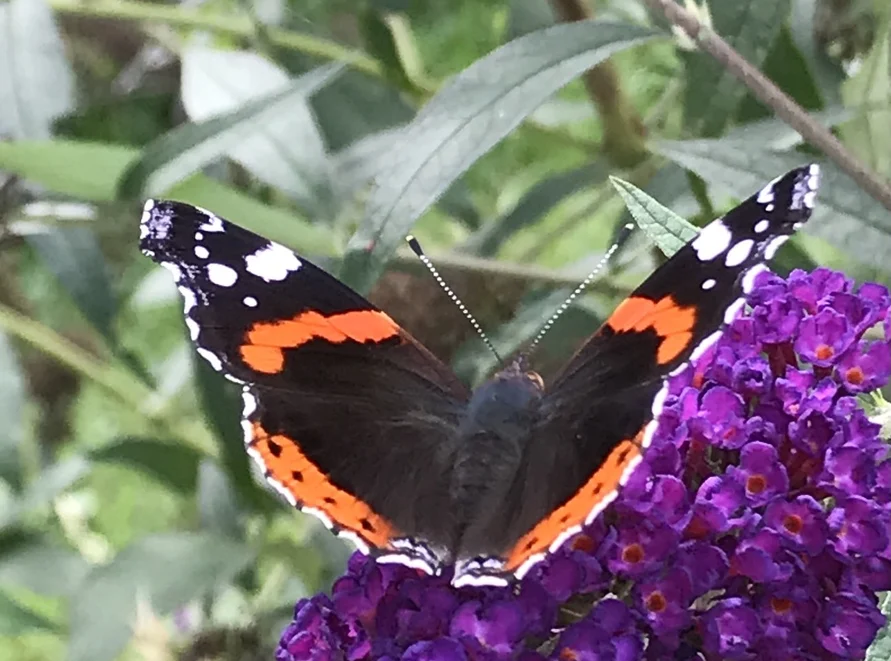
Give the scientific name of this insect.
Vanessa atalanta
